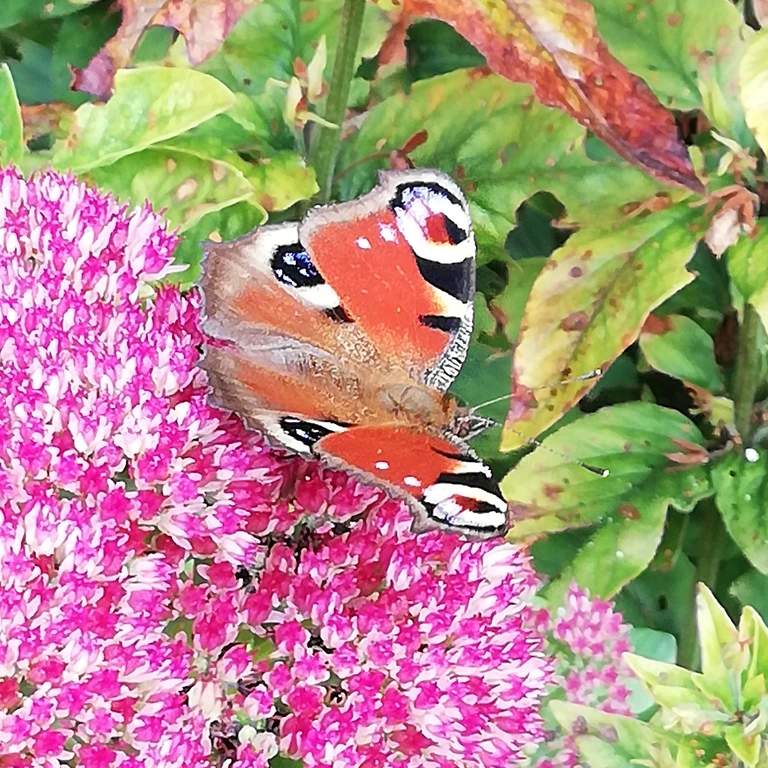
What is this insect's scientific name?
Aglais io
